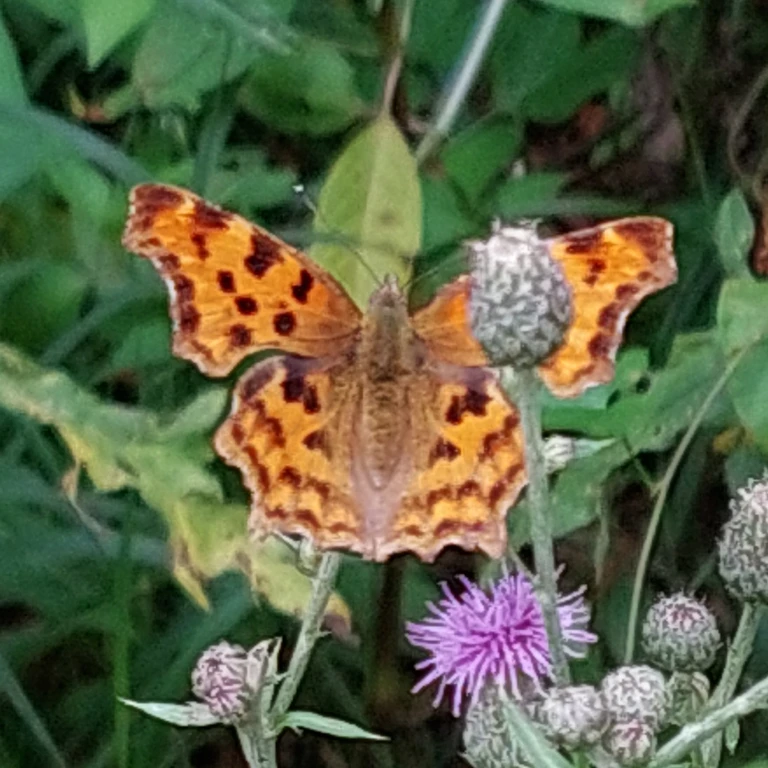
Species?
Polygonia c-album
